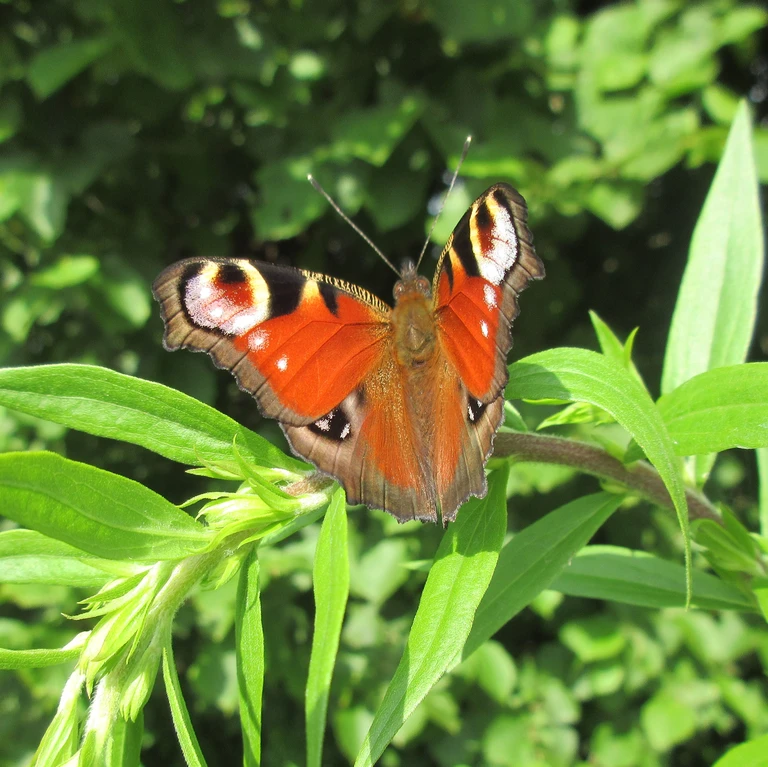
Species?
Aglais io
